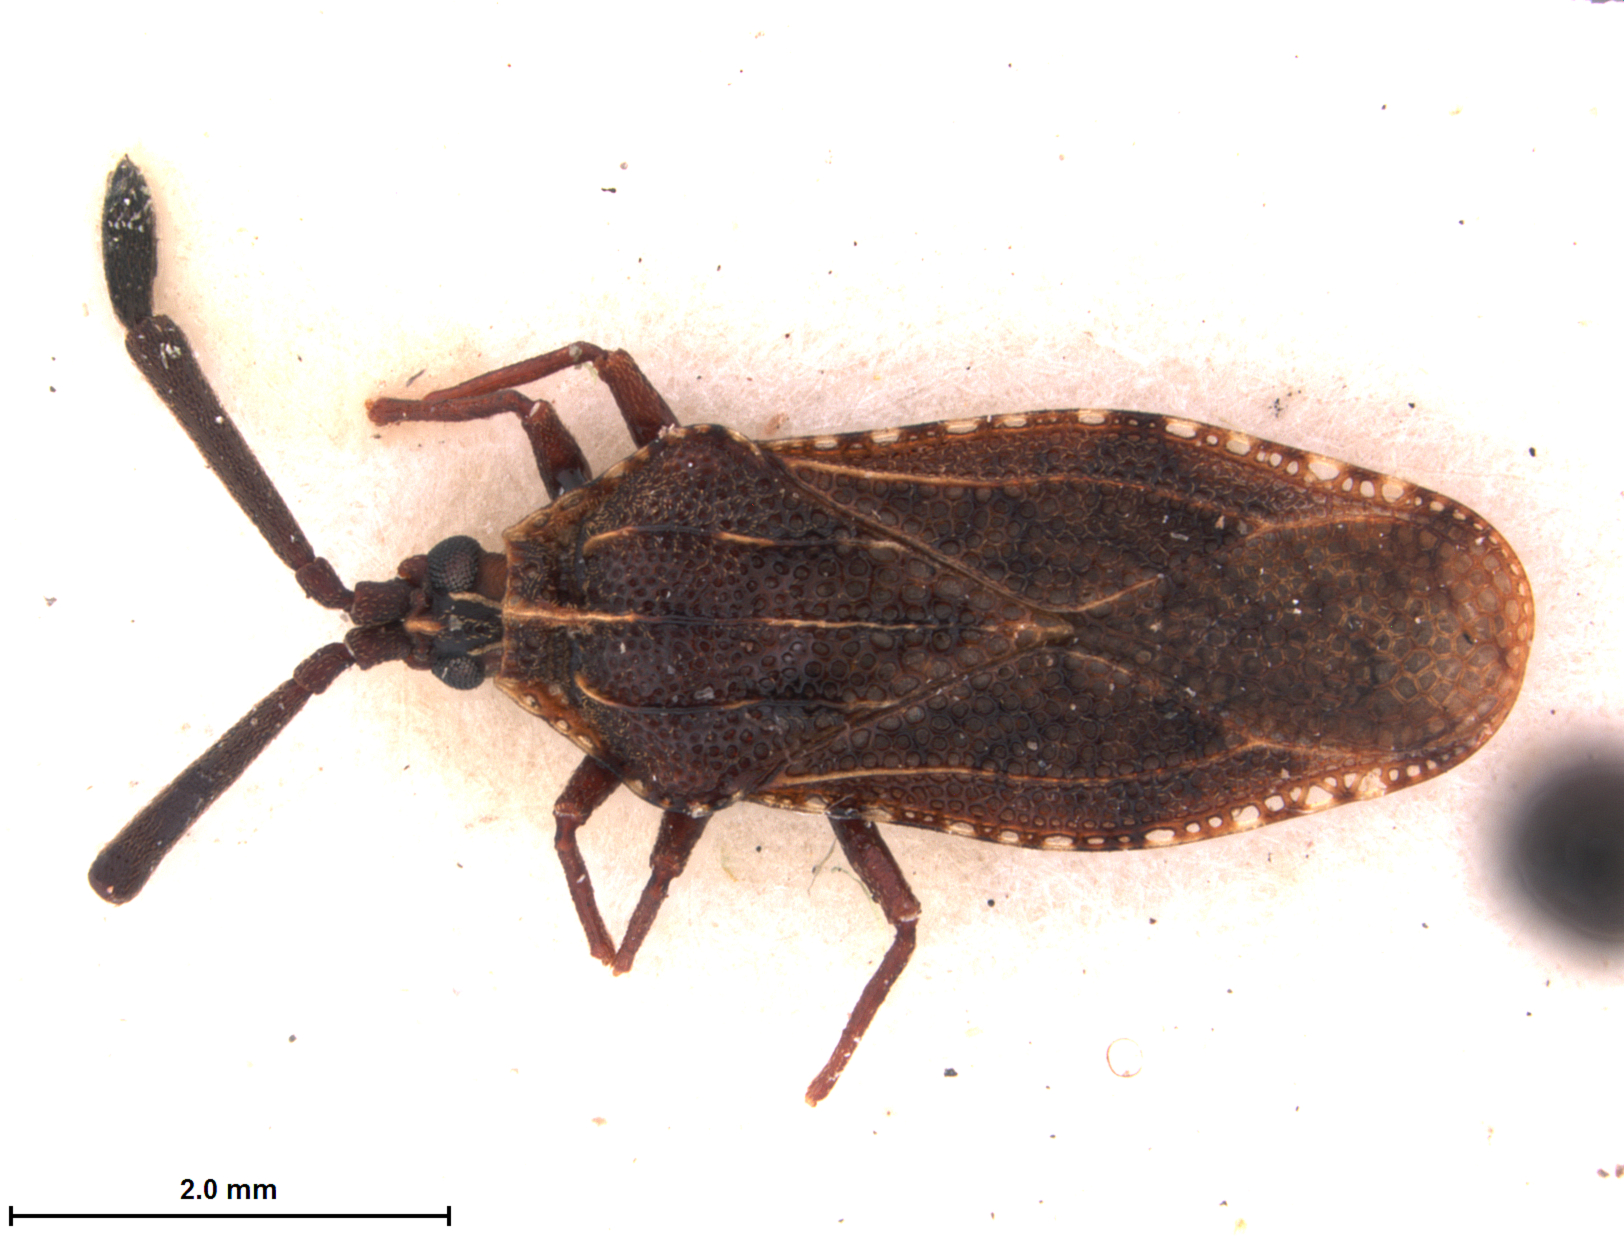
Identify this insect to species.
Paracopium africum
